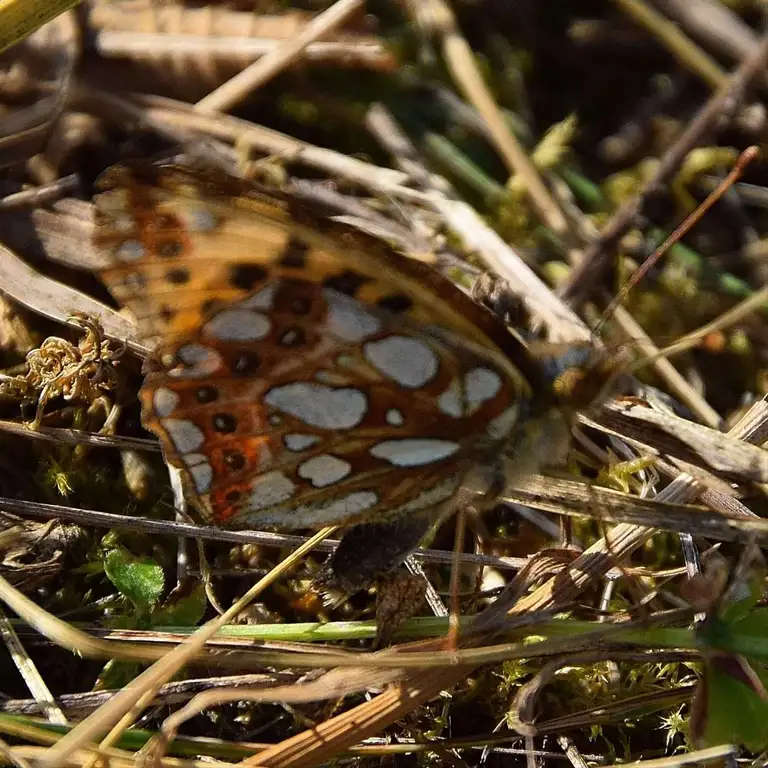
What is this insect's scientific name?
Issoria lathonia
